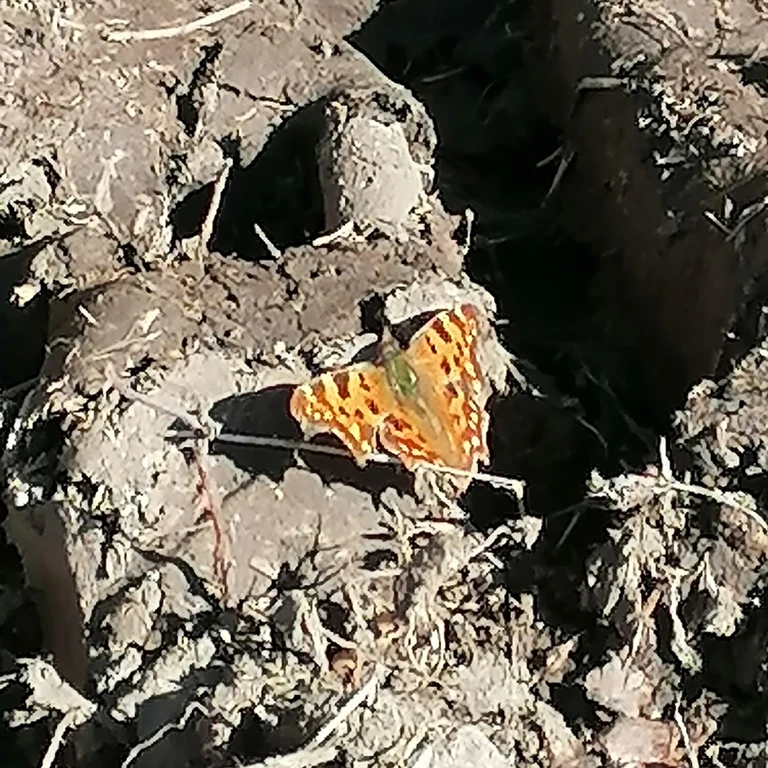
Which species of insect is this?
Polygonia c-album
